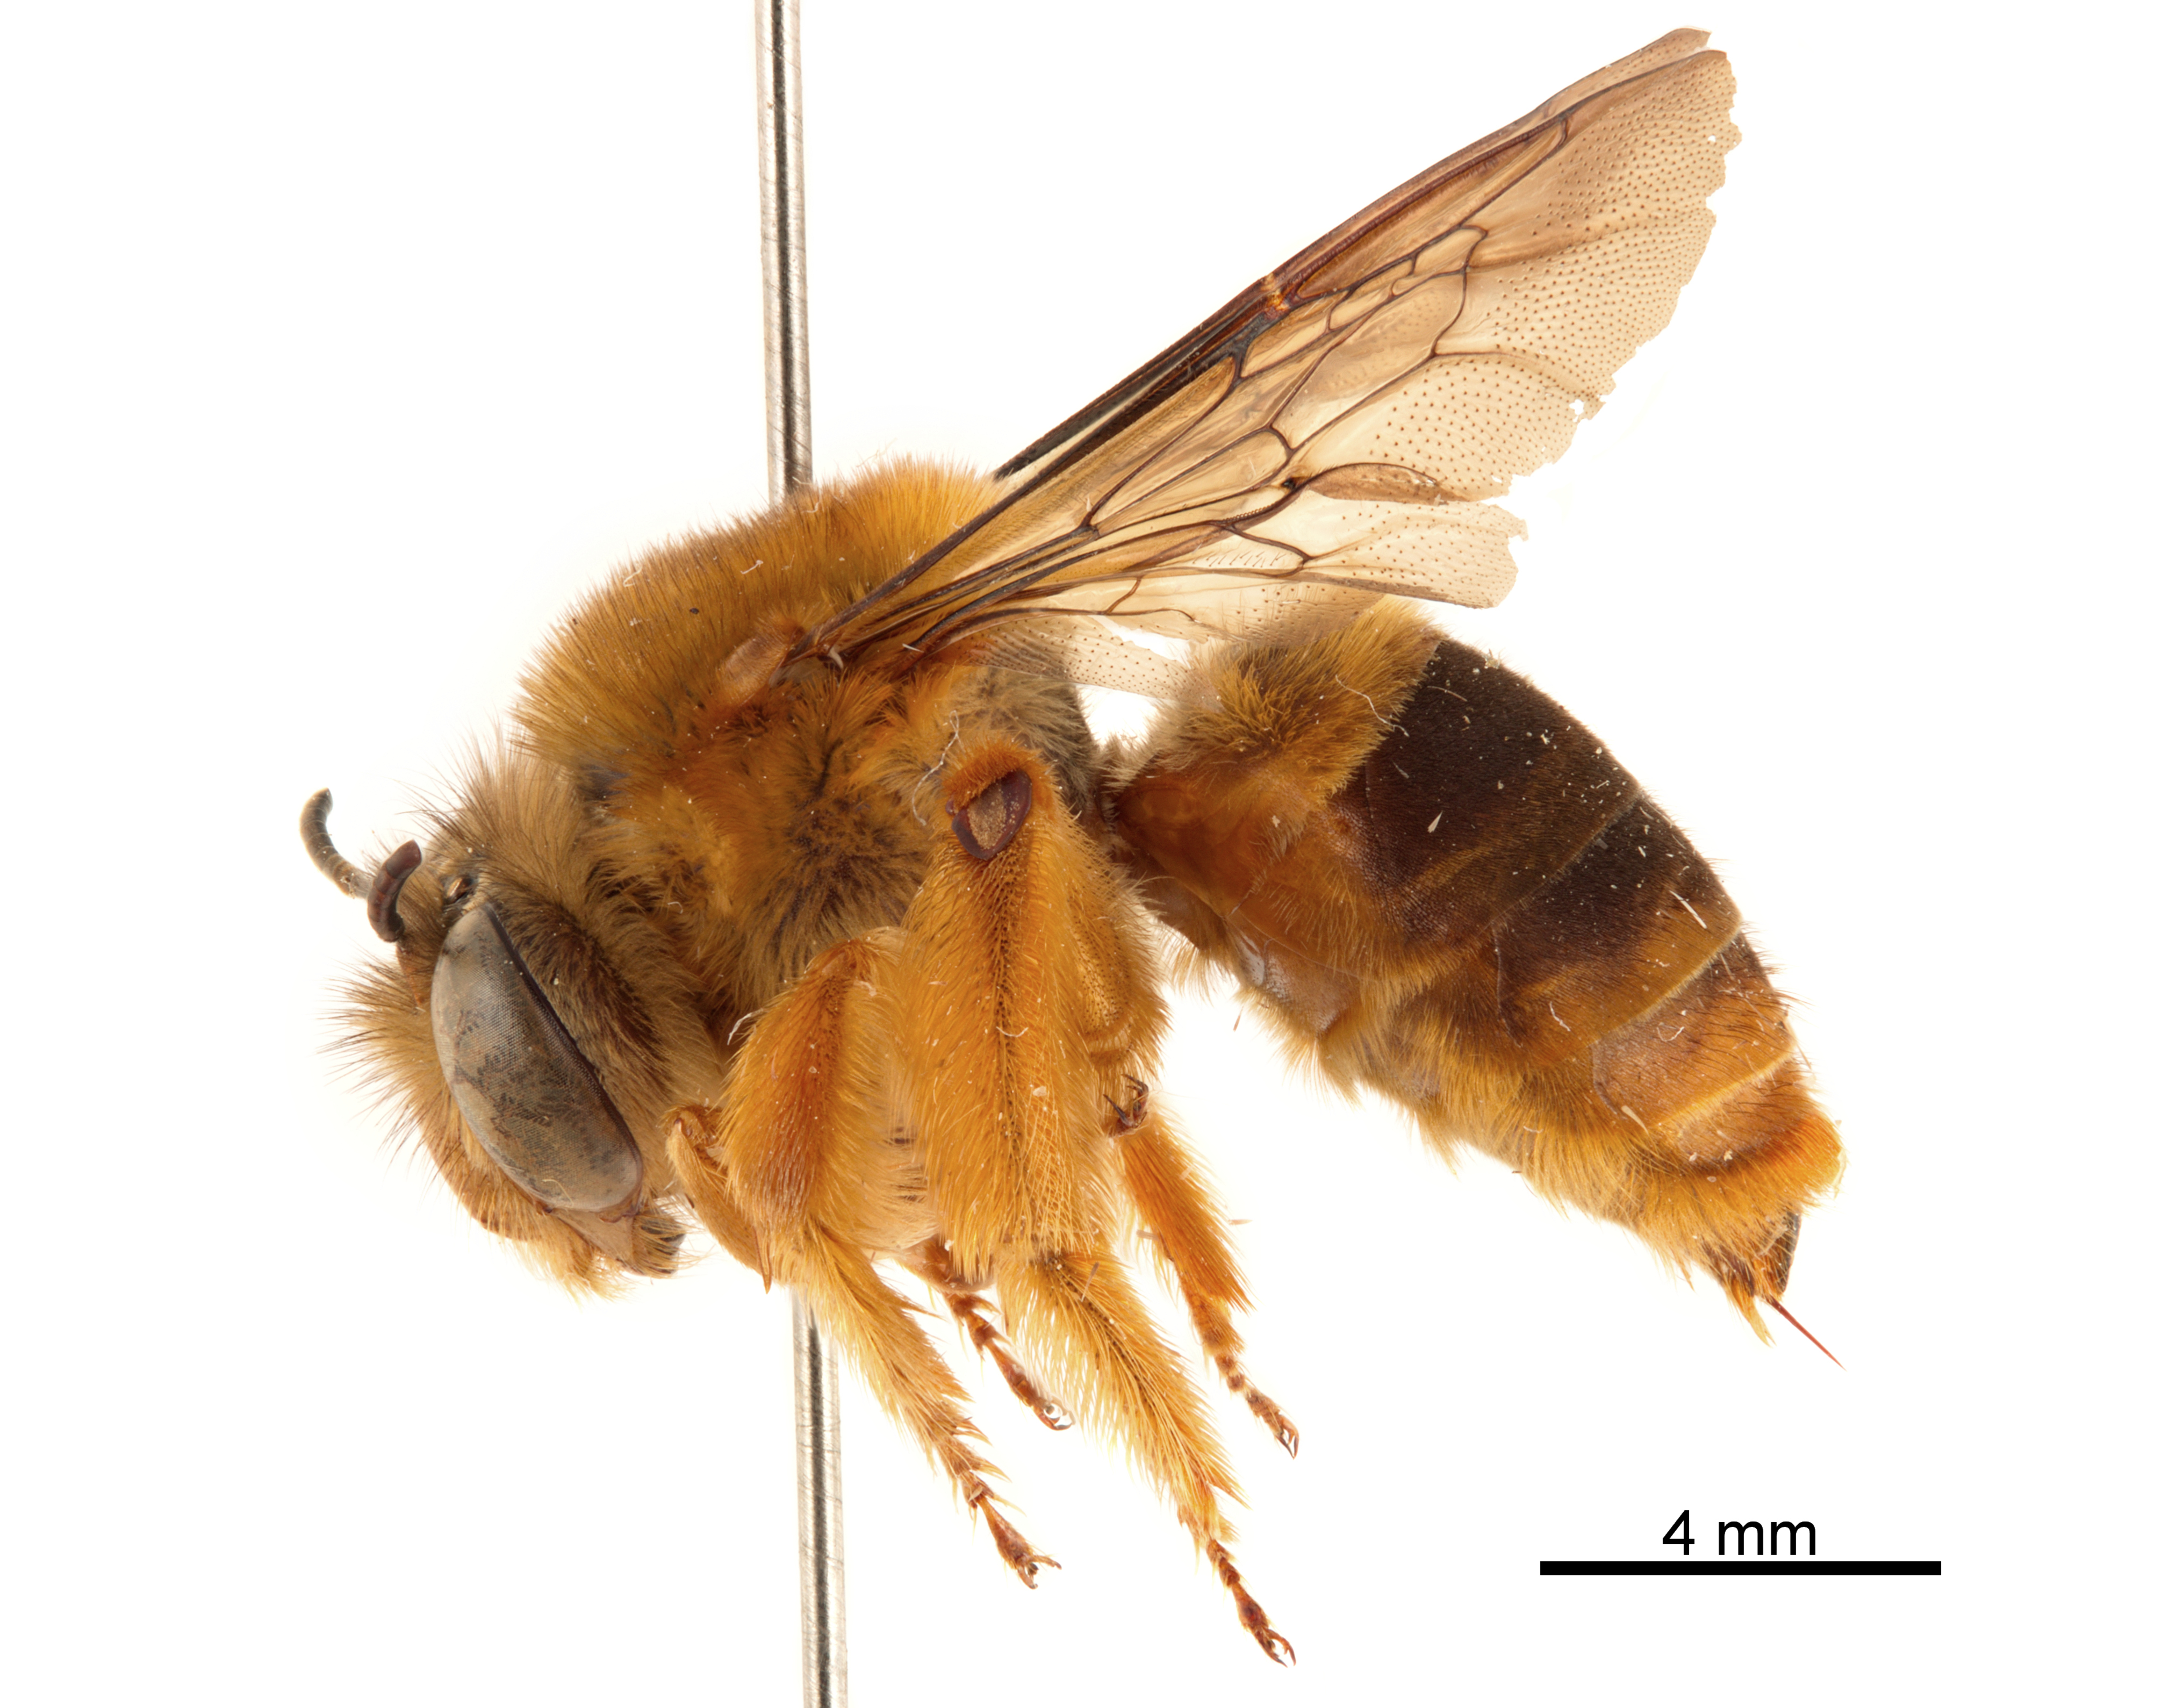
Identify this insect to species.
Pachymelus unicolor
